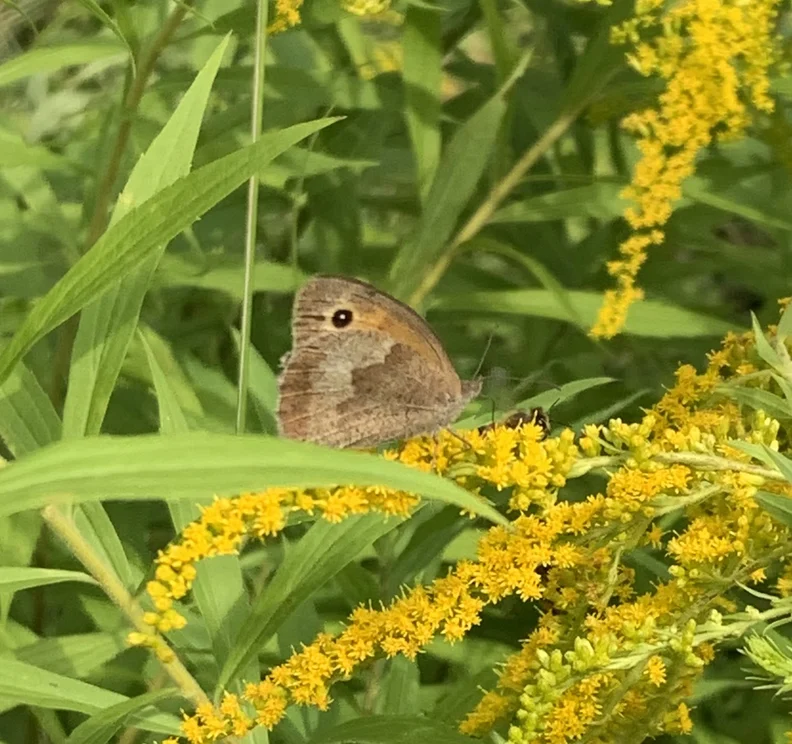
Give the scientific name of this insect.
Maniola jurtina
